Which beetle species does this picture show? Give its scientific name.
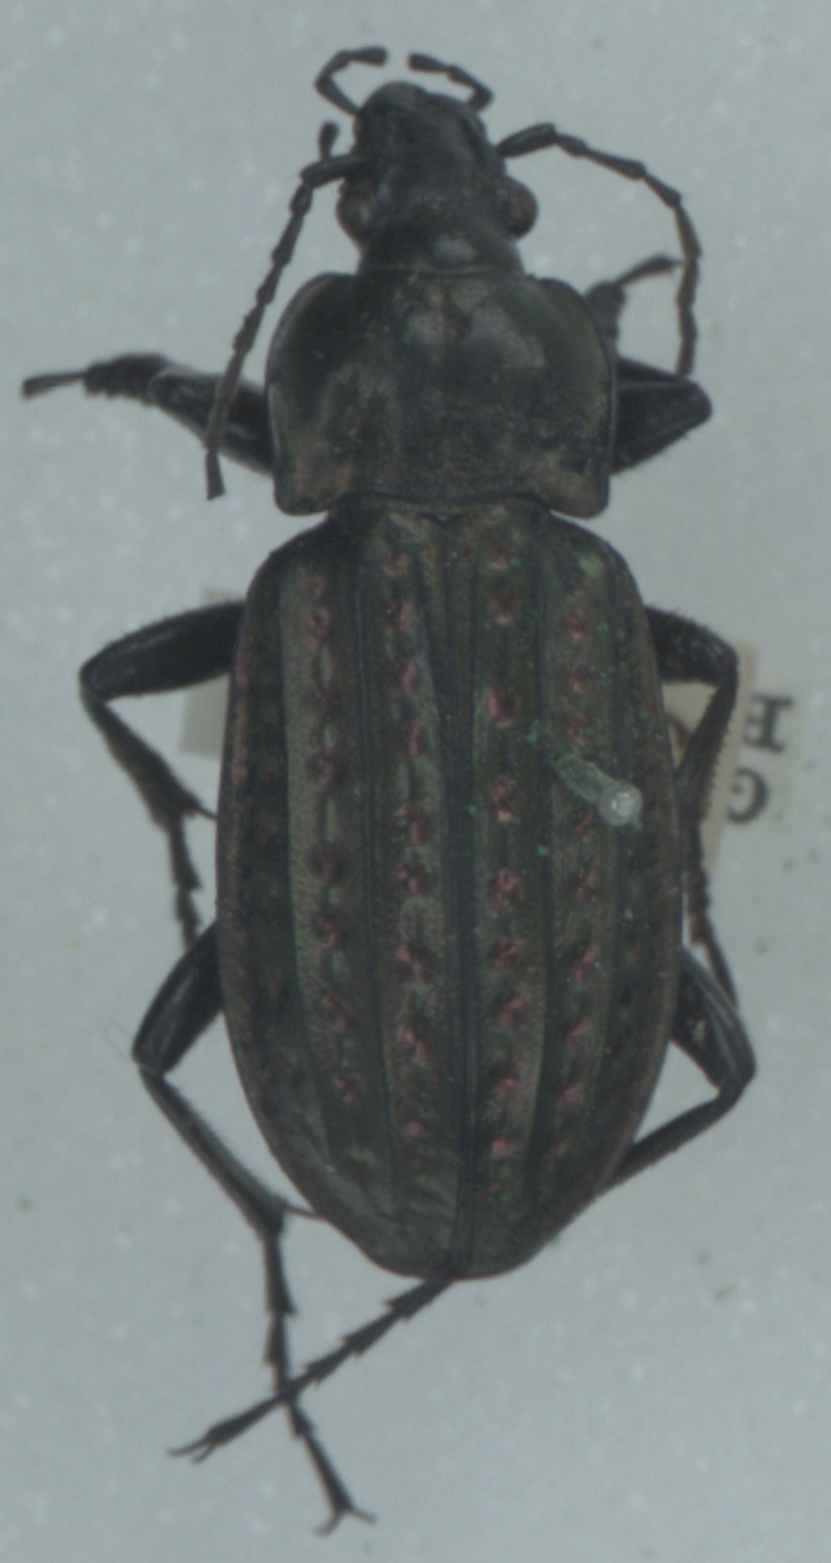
Carabus clatratus
